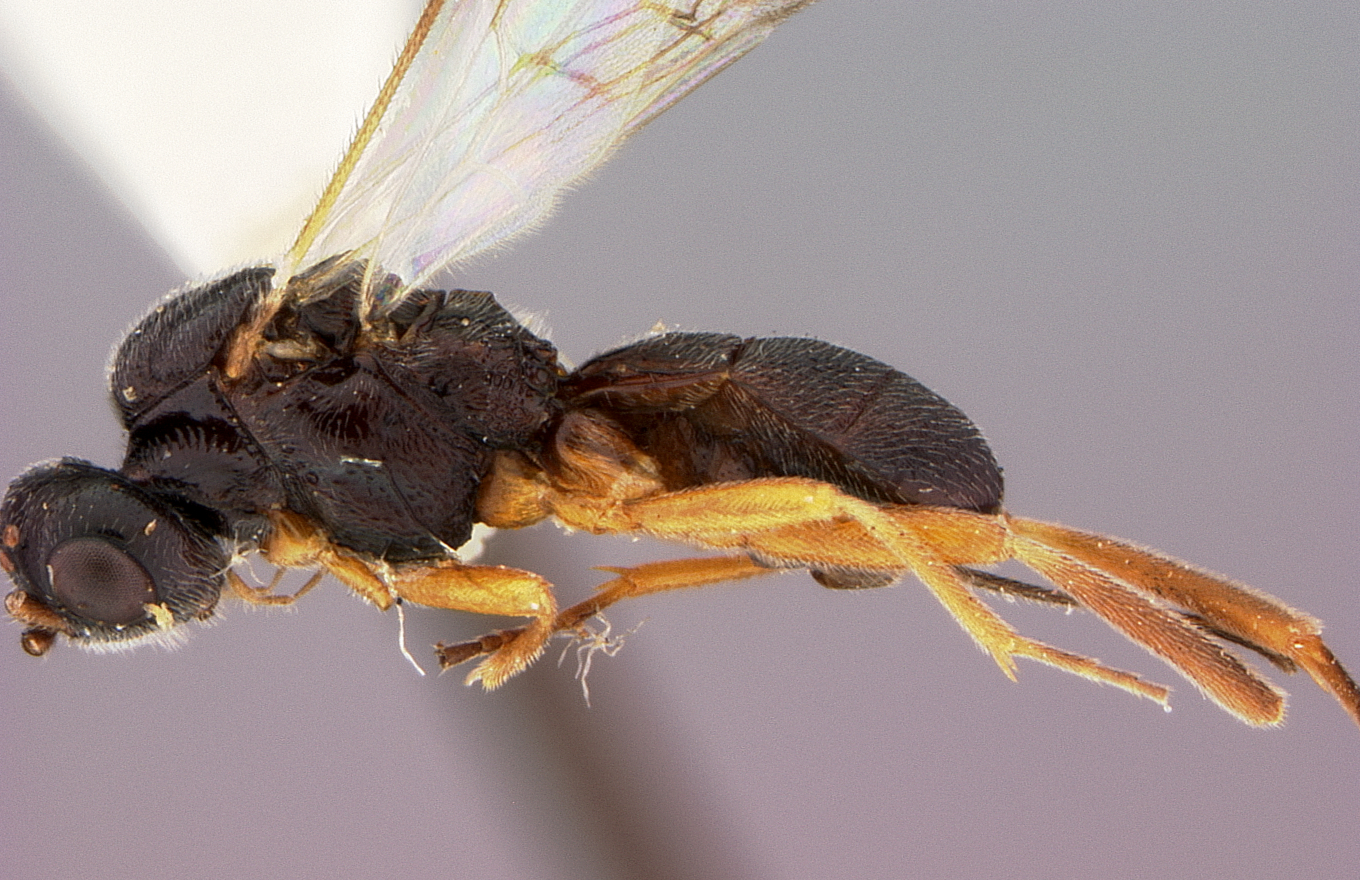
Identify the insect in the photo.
Aliolus tridentatus
